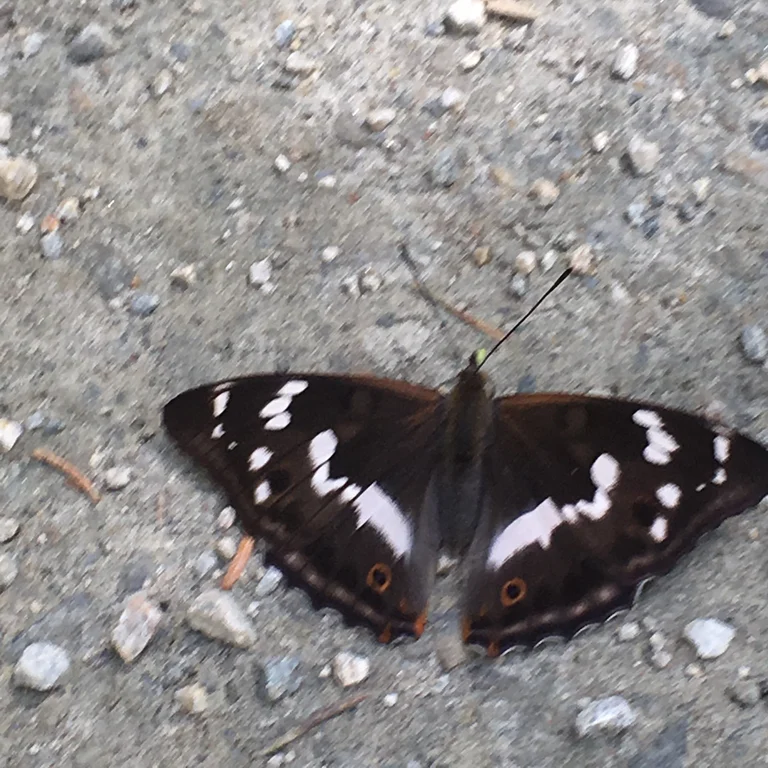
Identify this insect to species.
Apatura iris
